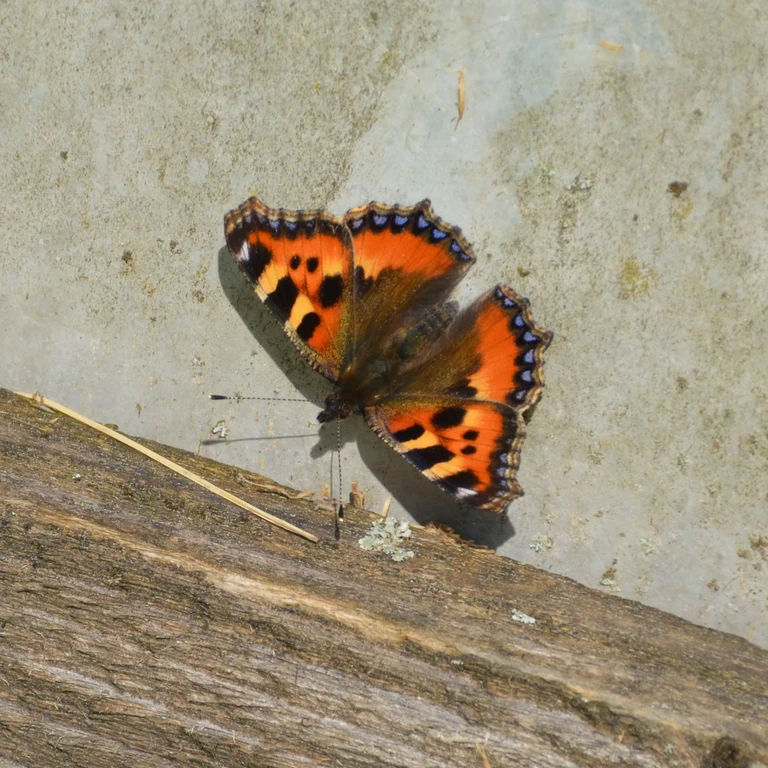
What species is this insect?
Aglais urticae
